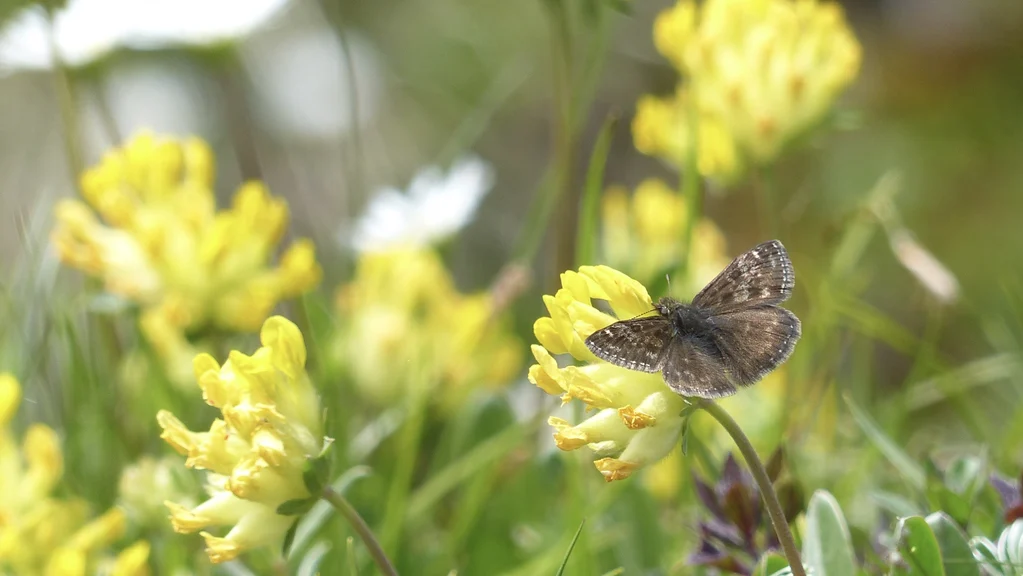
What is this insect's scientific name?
Erynnis tages
